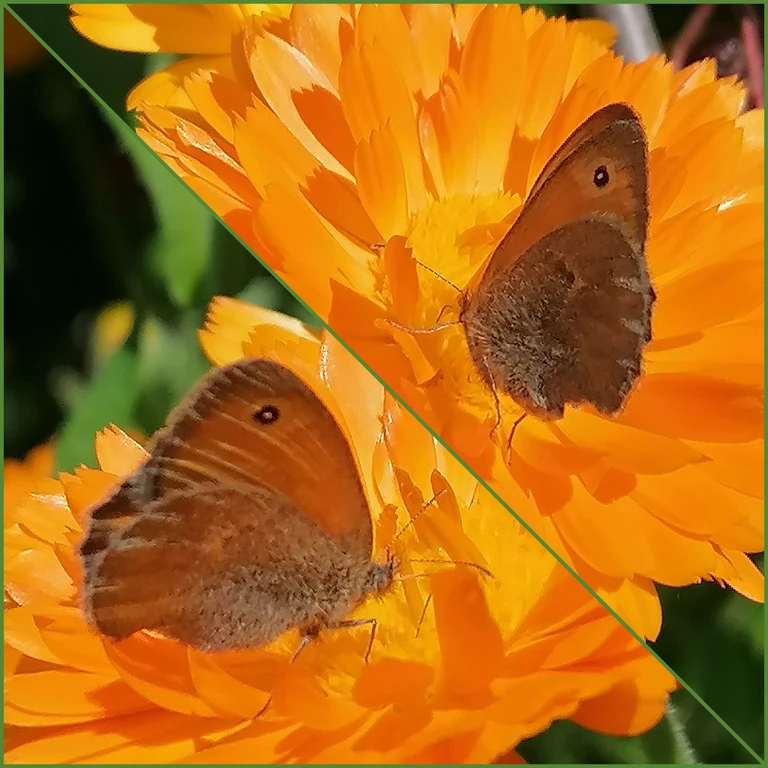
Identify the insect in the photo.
Coenonympha pamphilus
